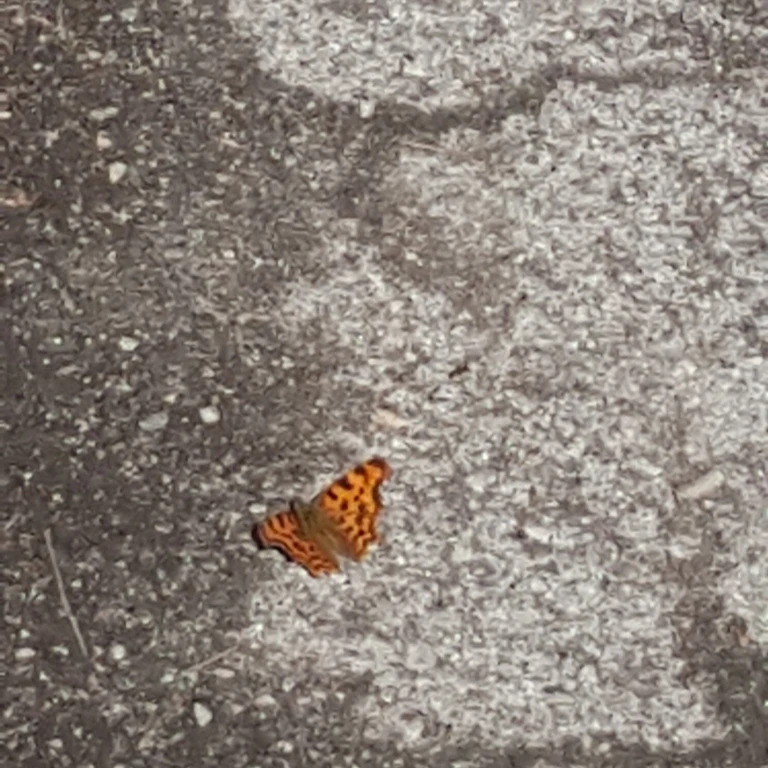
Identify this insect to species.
Polygonia c-album
